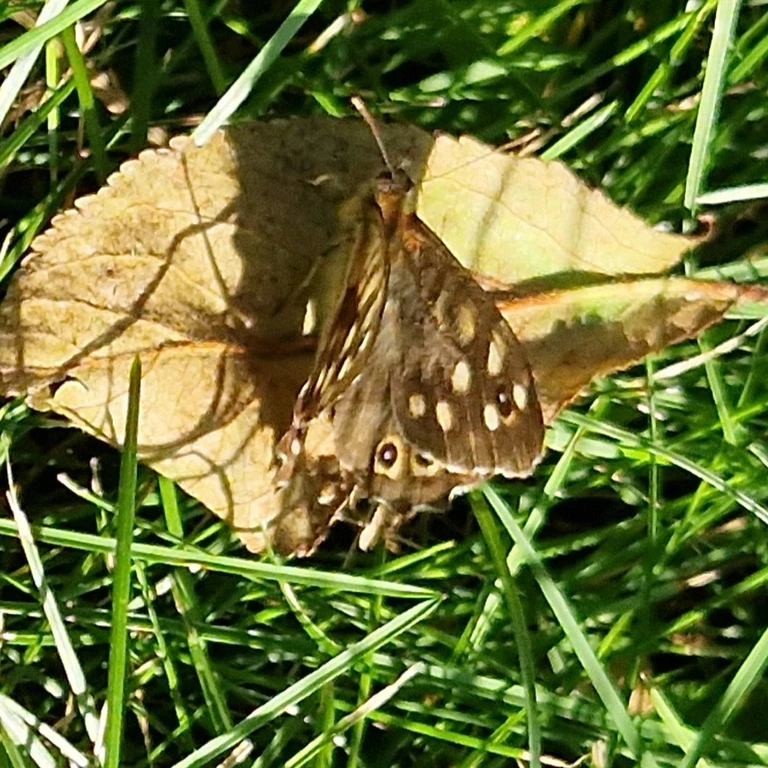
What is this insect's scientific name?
Pararge aegeria
